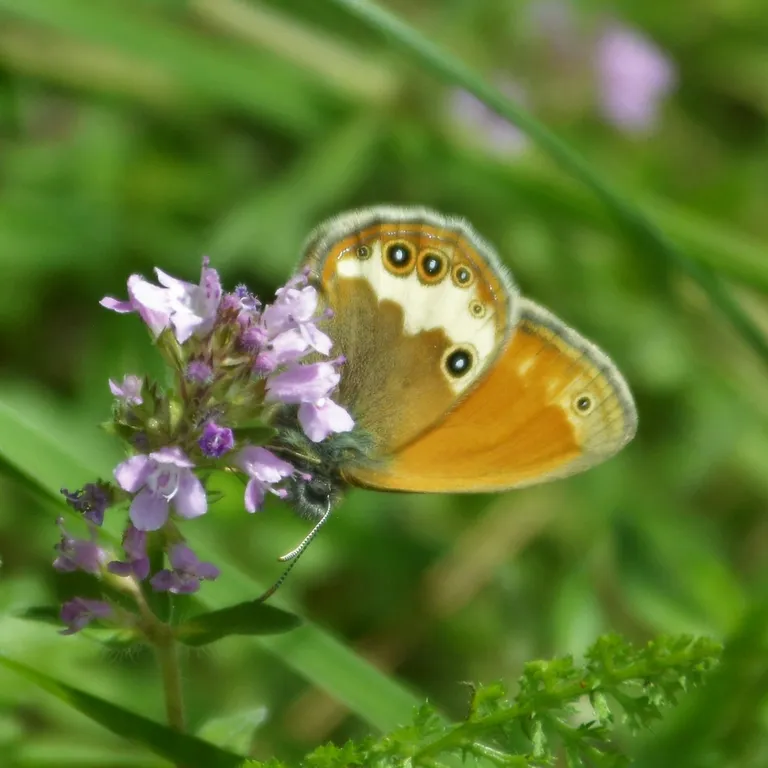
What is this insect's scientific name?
Coenonympha arcania
